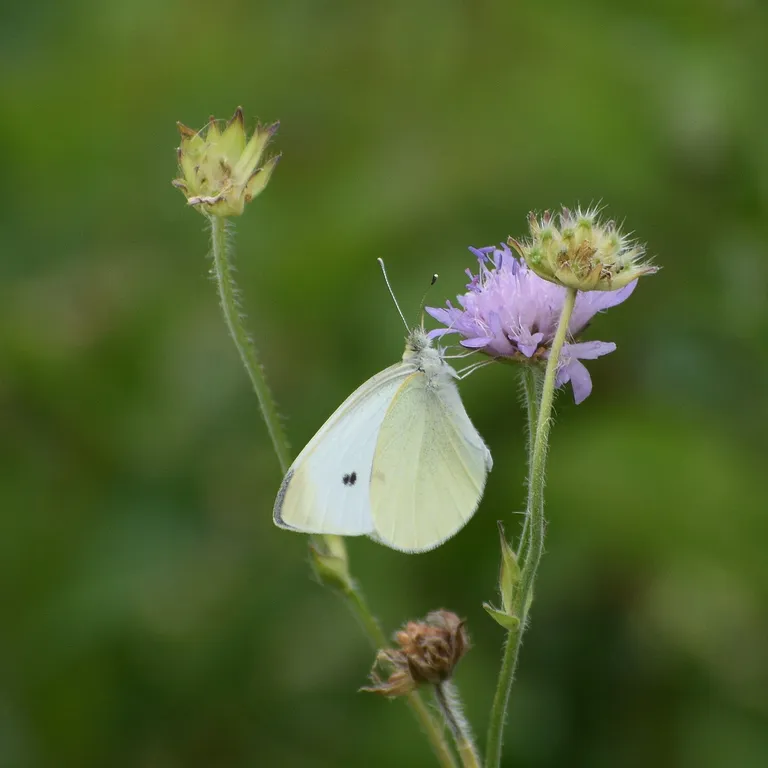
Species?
Pieris rapae
